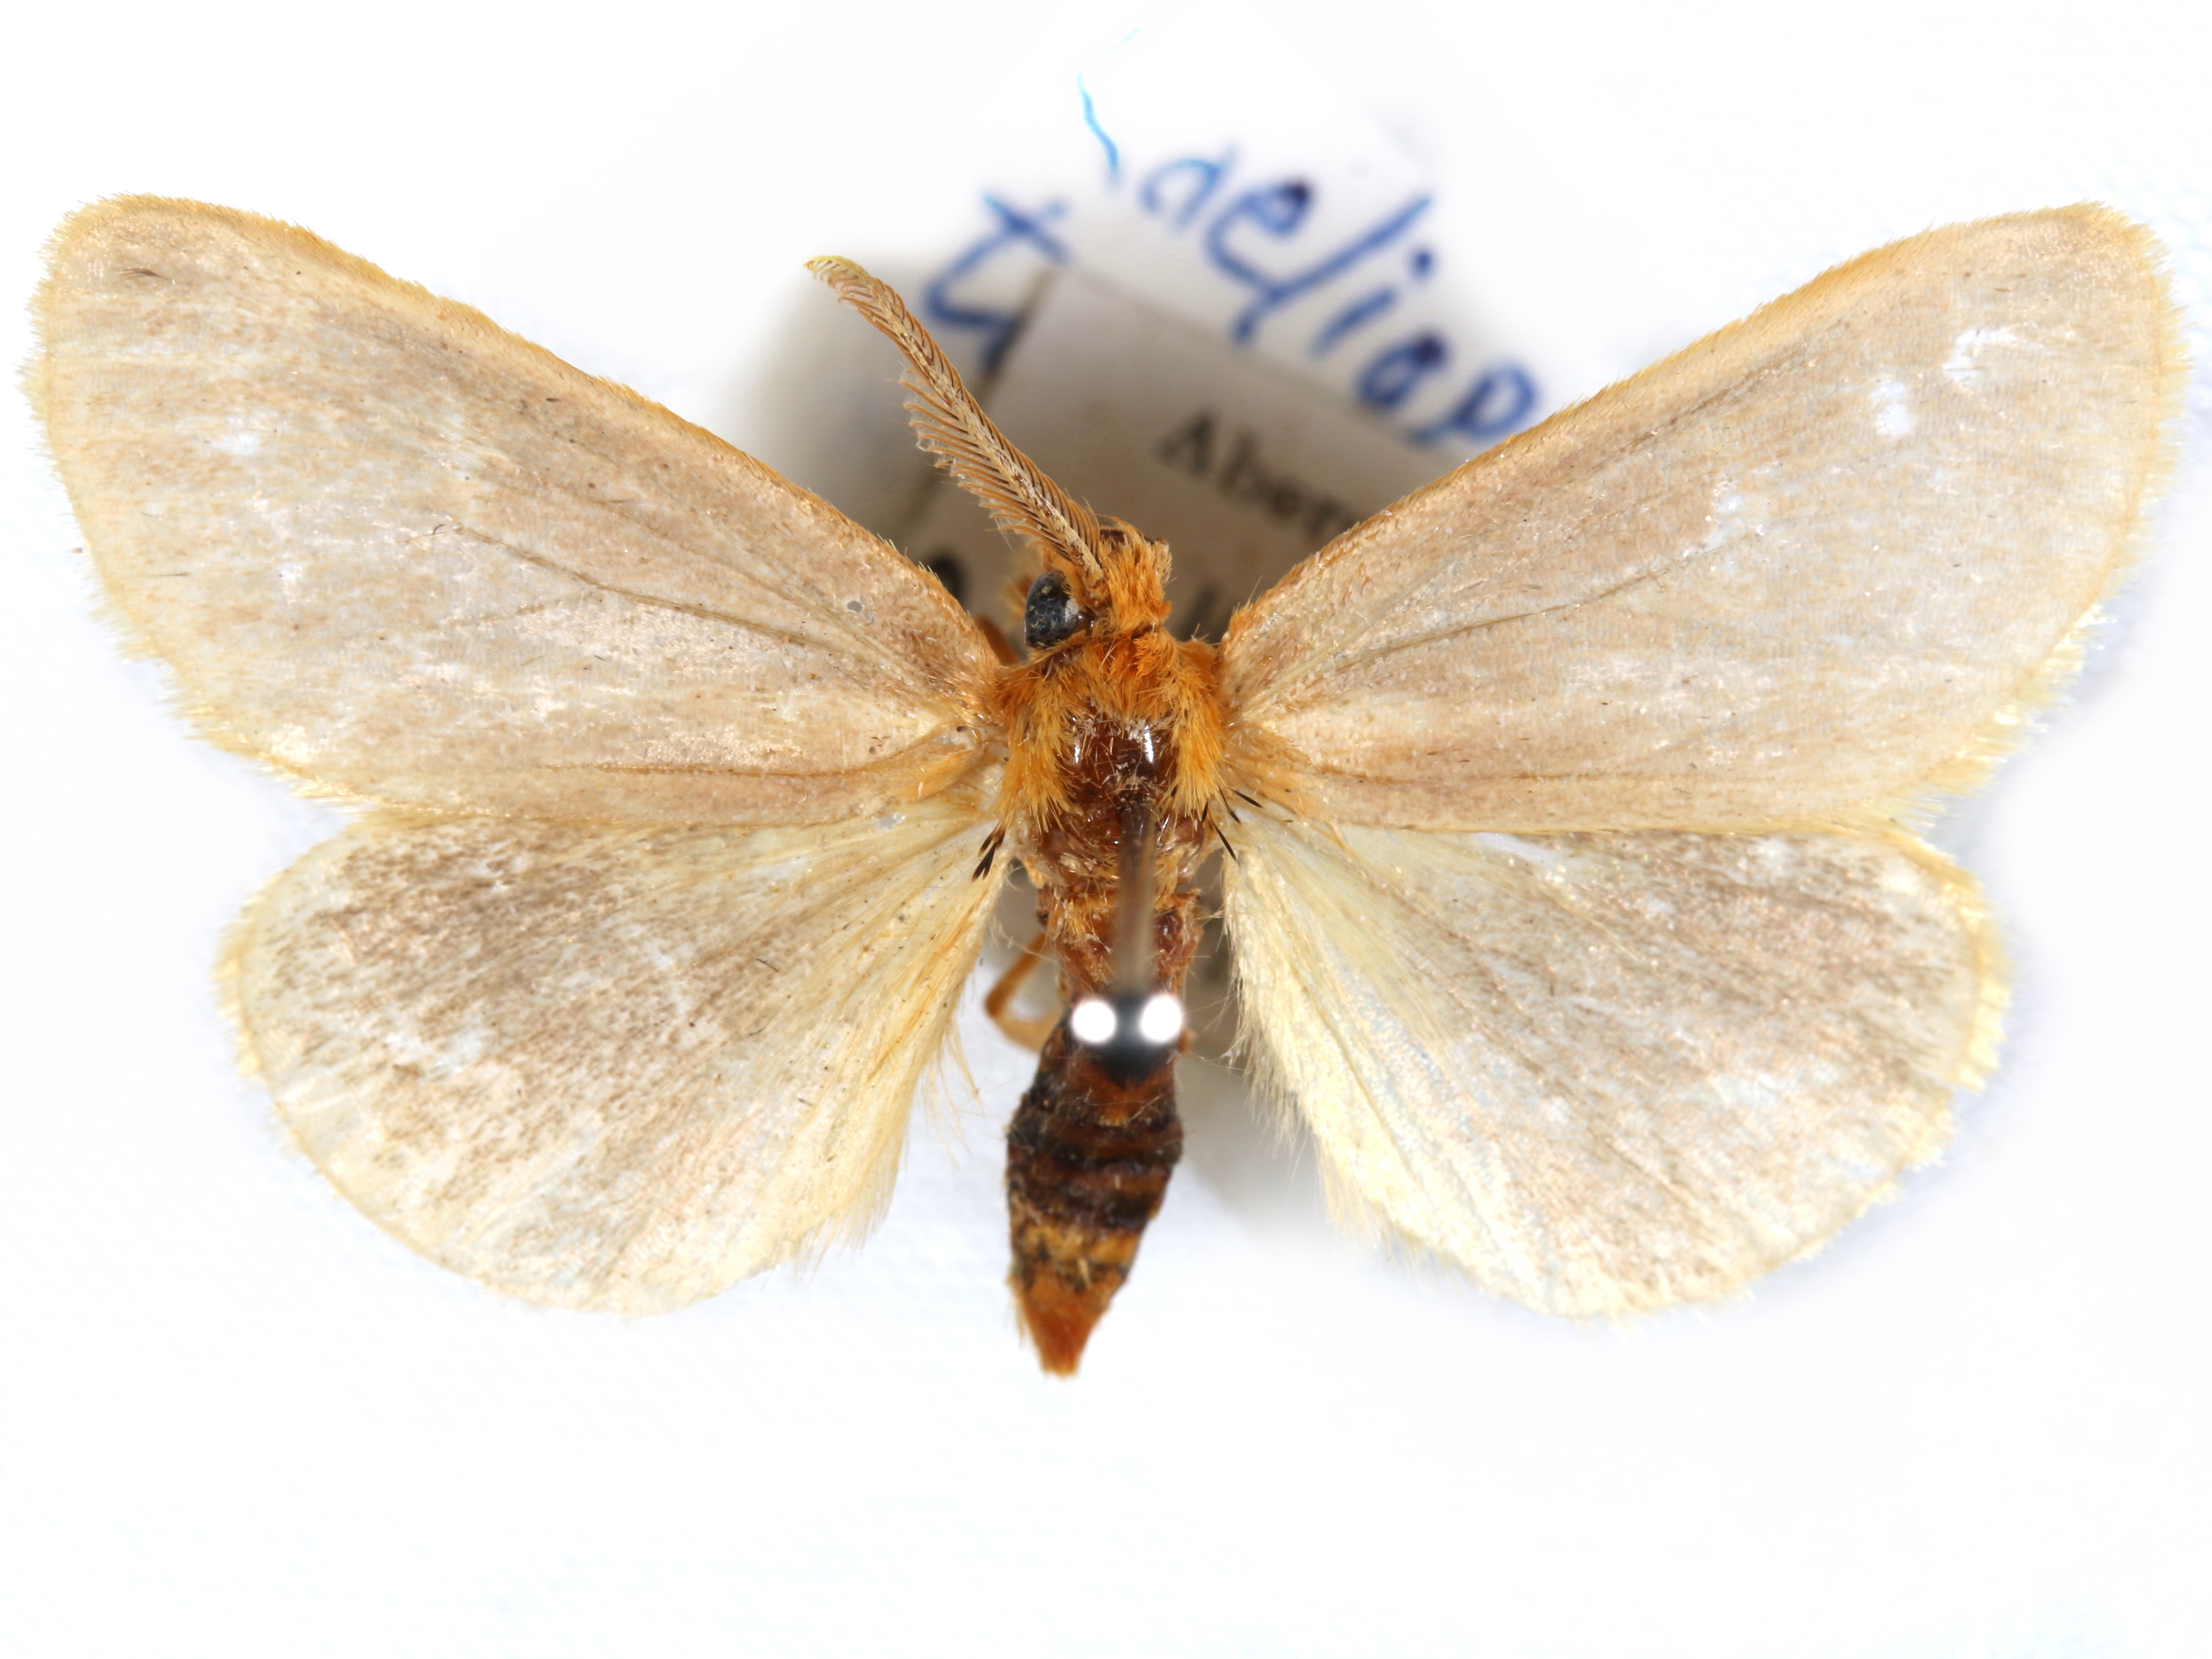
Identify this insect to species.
Laelioproctis taeniosoma
